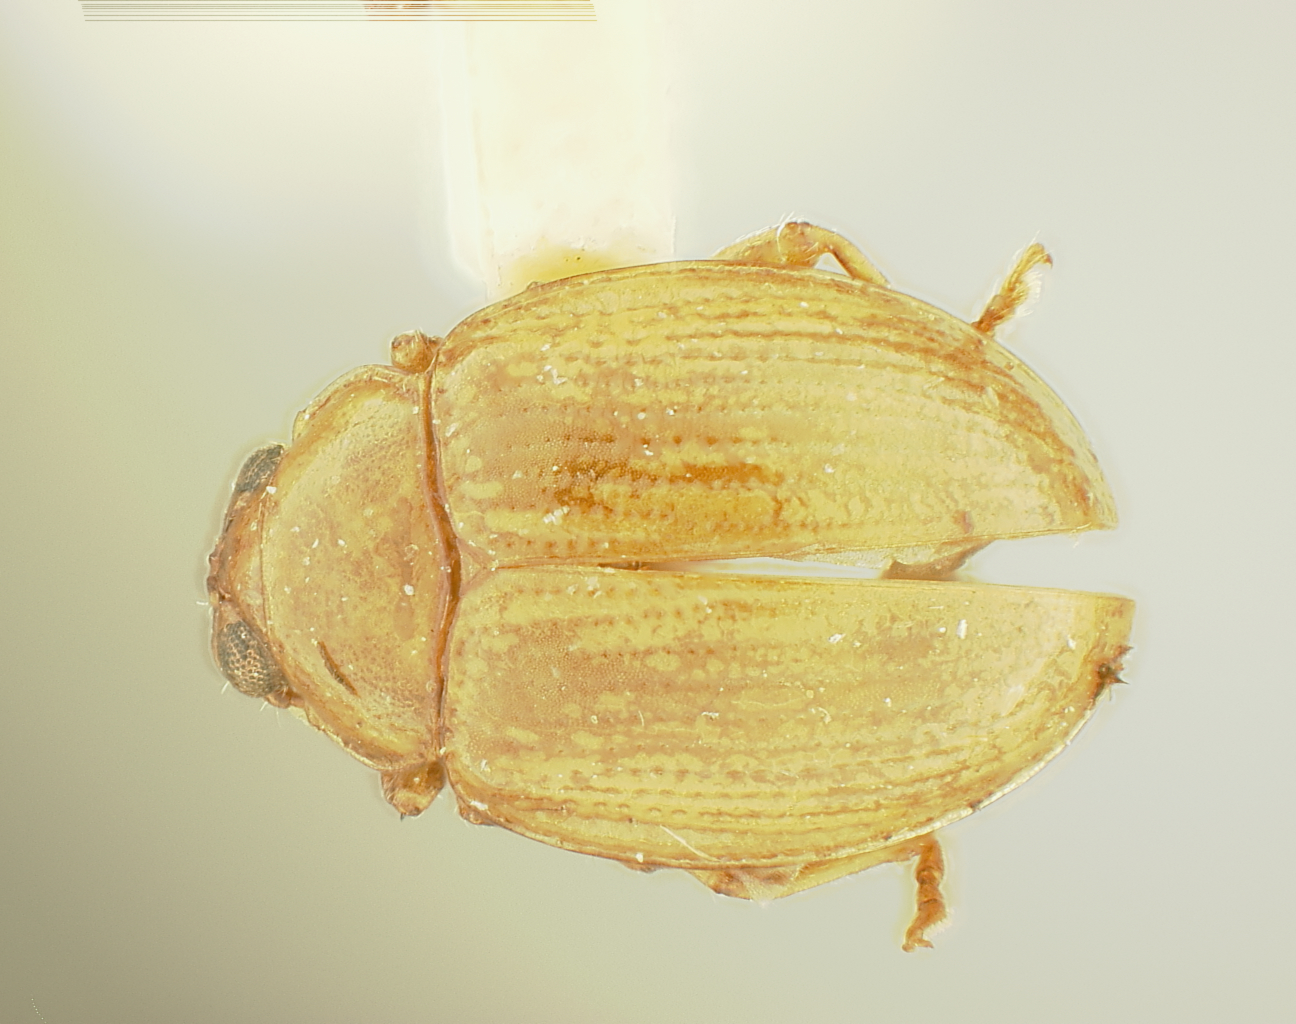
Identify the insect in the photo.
Erystus borneensis
